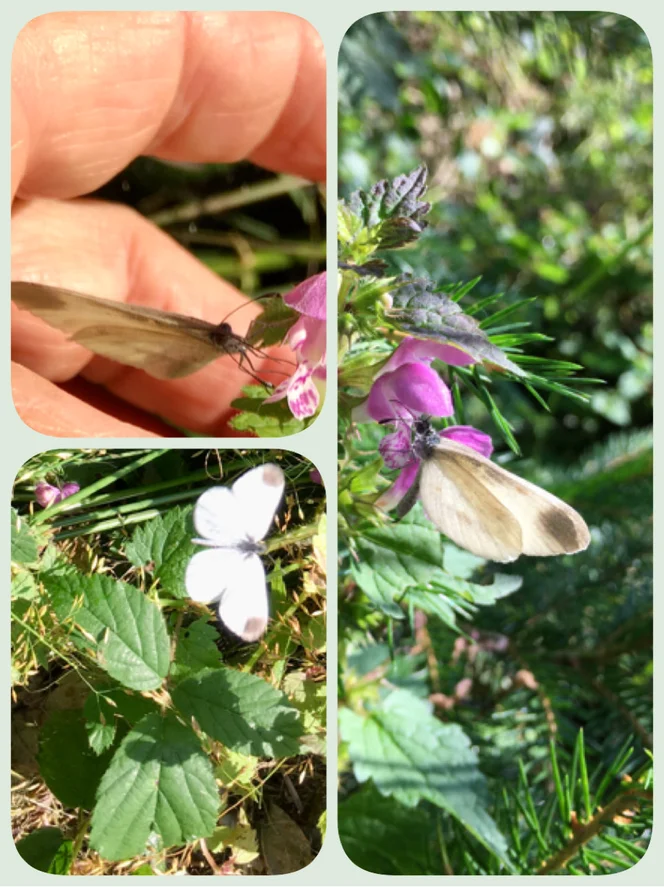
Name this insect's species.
Leptidea sinapis/juvernica
